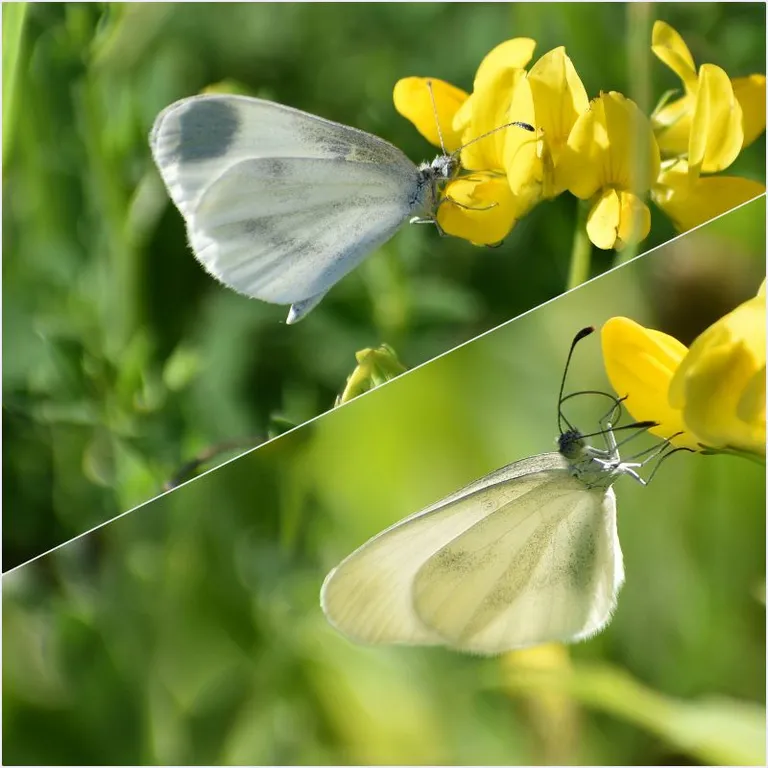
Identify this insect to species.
Leptidea sinapis/juvernica
